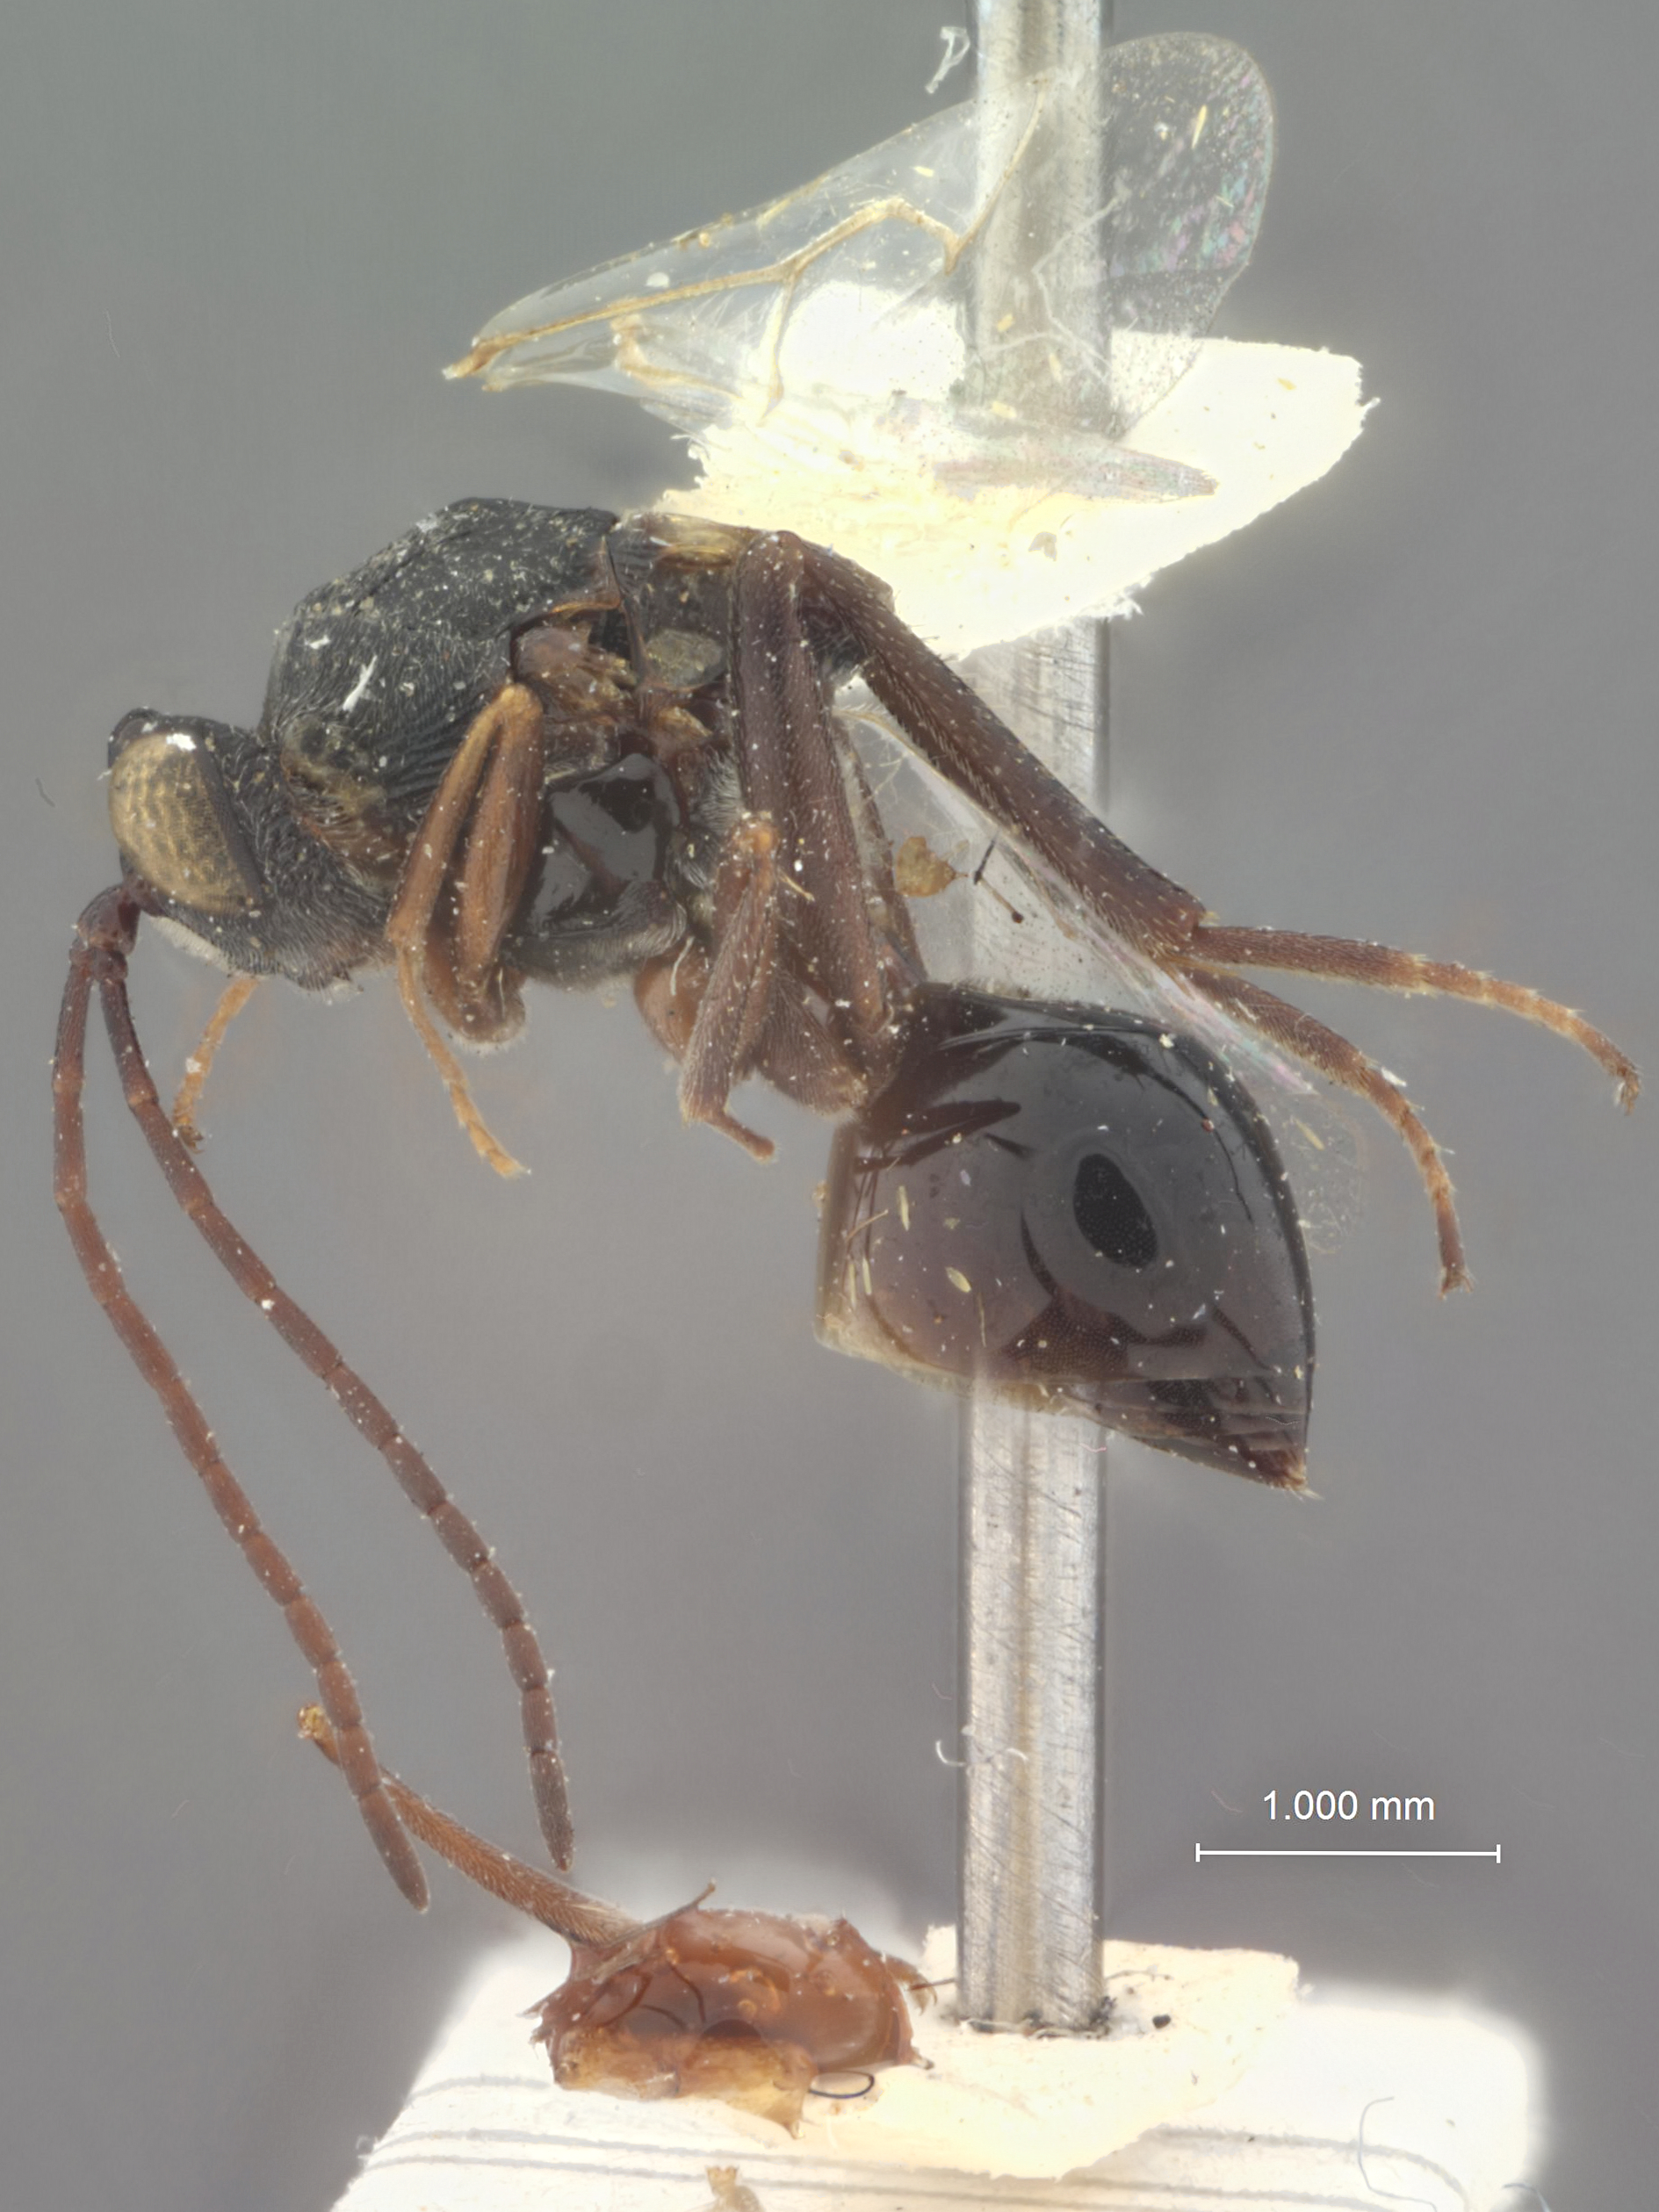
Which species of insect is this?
Onychia japonica
